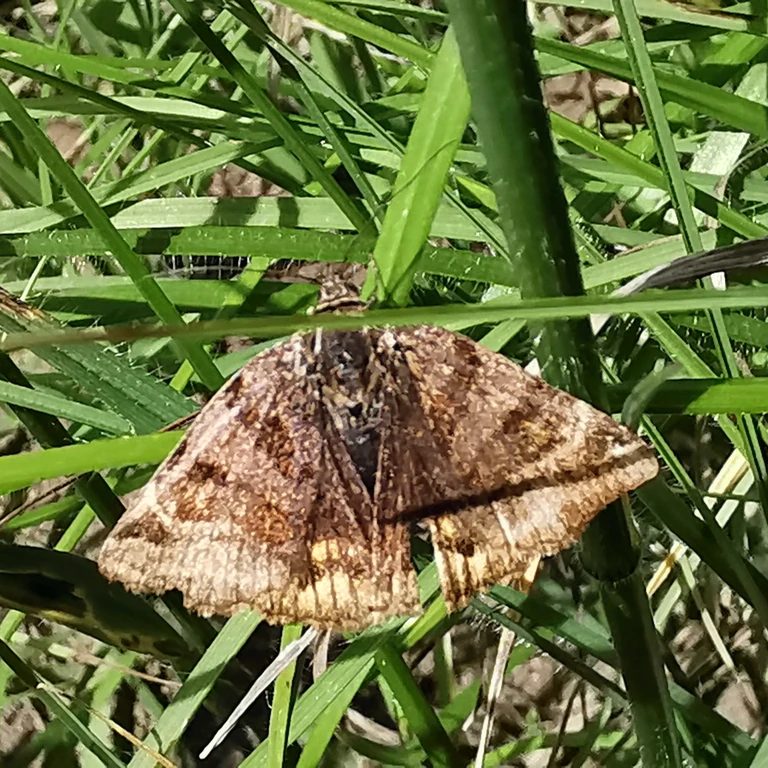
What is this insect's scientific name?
Euclidia glyphica
